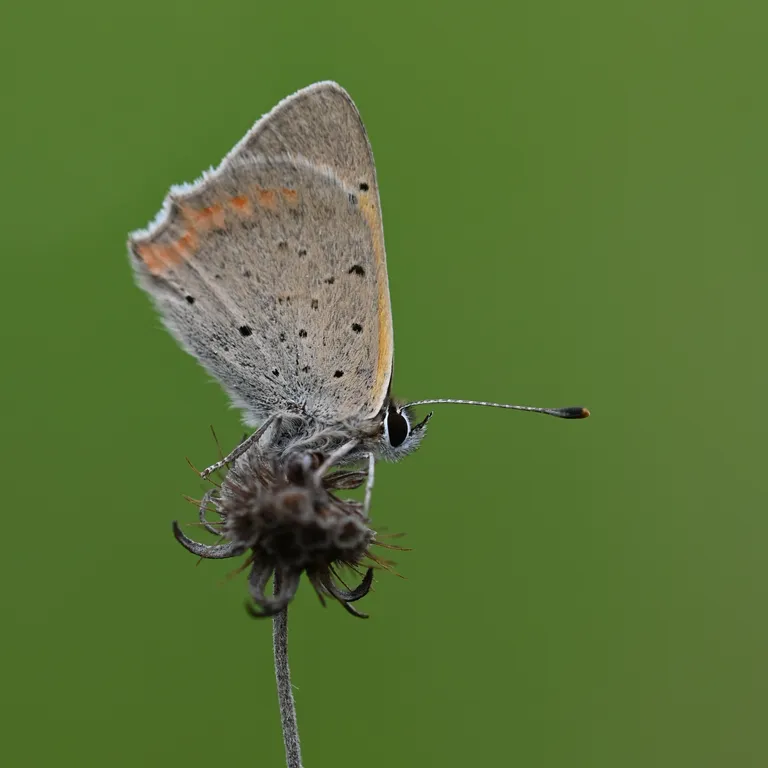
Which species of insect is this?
Lycaena phlaeas
